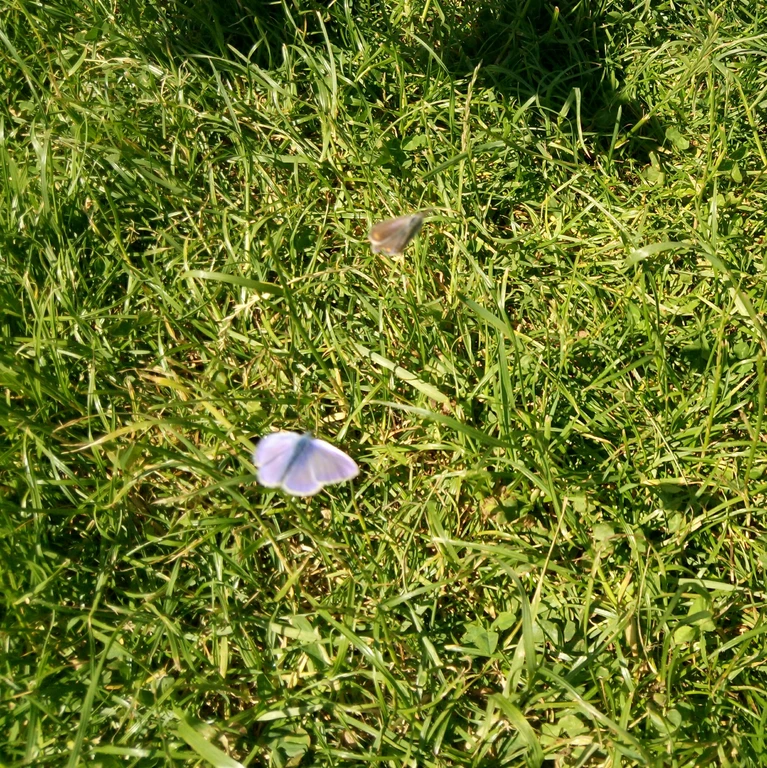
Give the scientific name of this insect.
Polyommatus icarus
